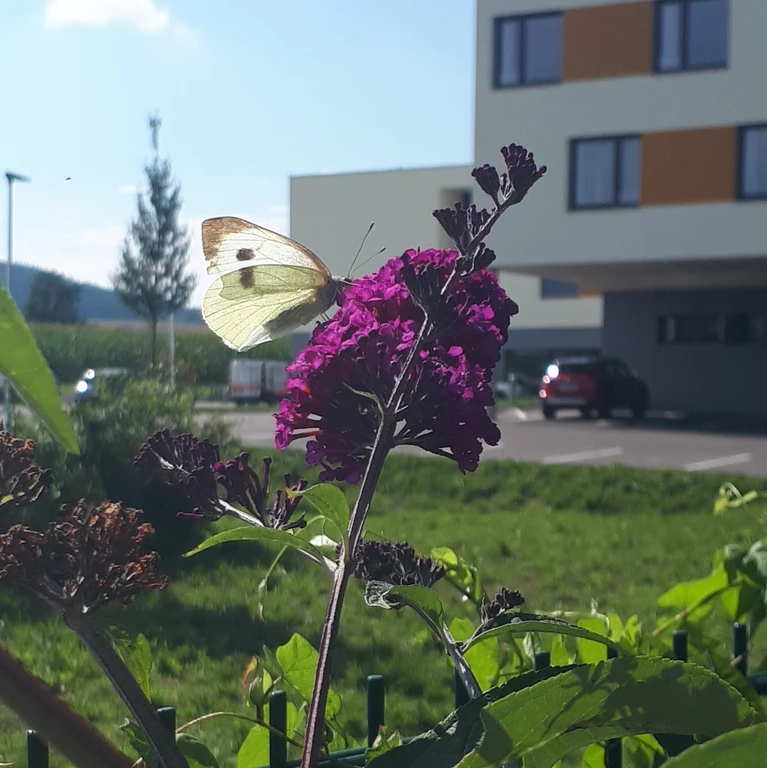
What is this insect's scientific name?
Pieris brassicae
